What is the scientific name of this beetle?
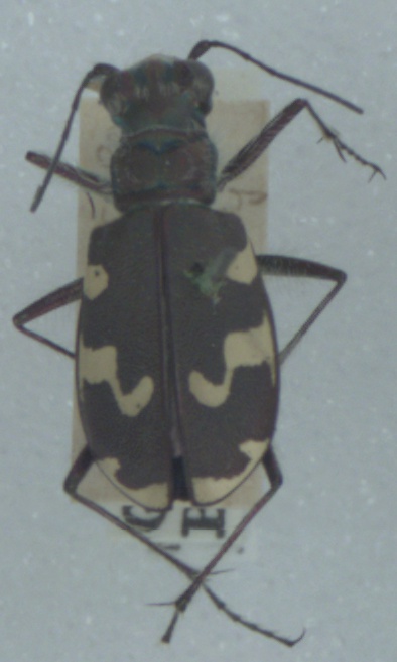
Cicindela maritima
